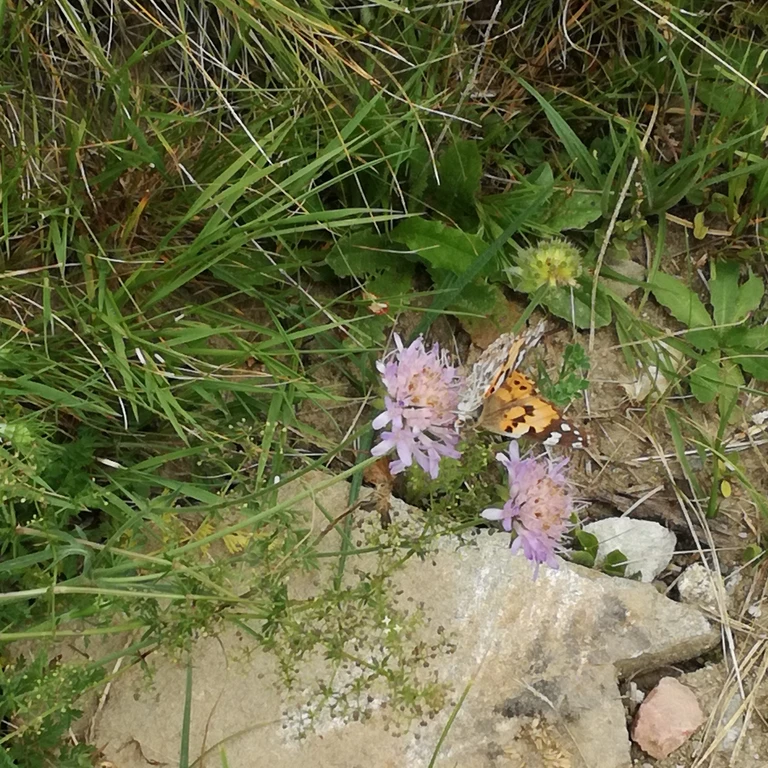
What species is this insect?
Vanessa cardui
